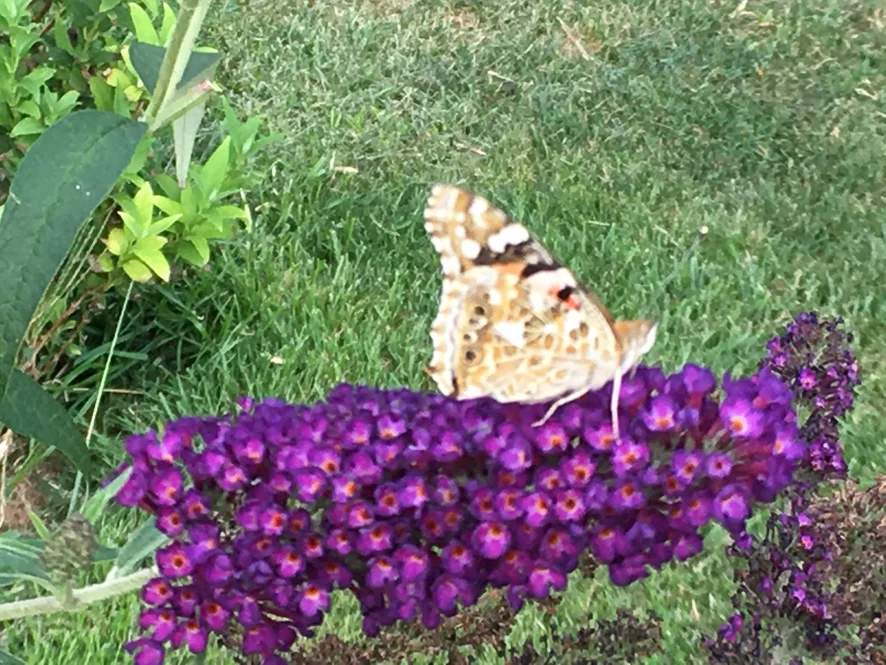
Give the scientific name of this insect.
Vanessa cardui
